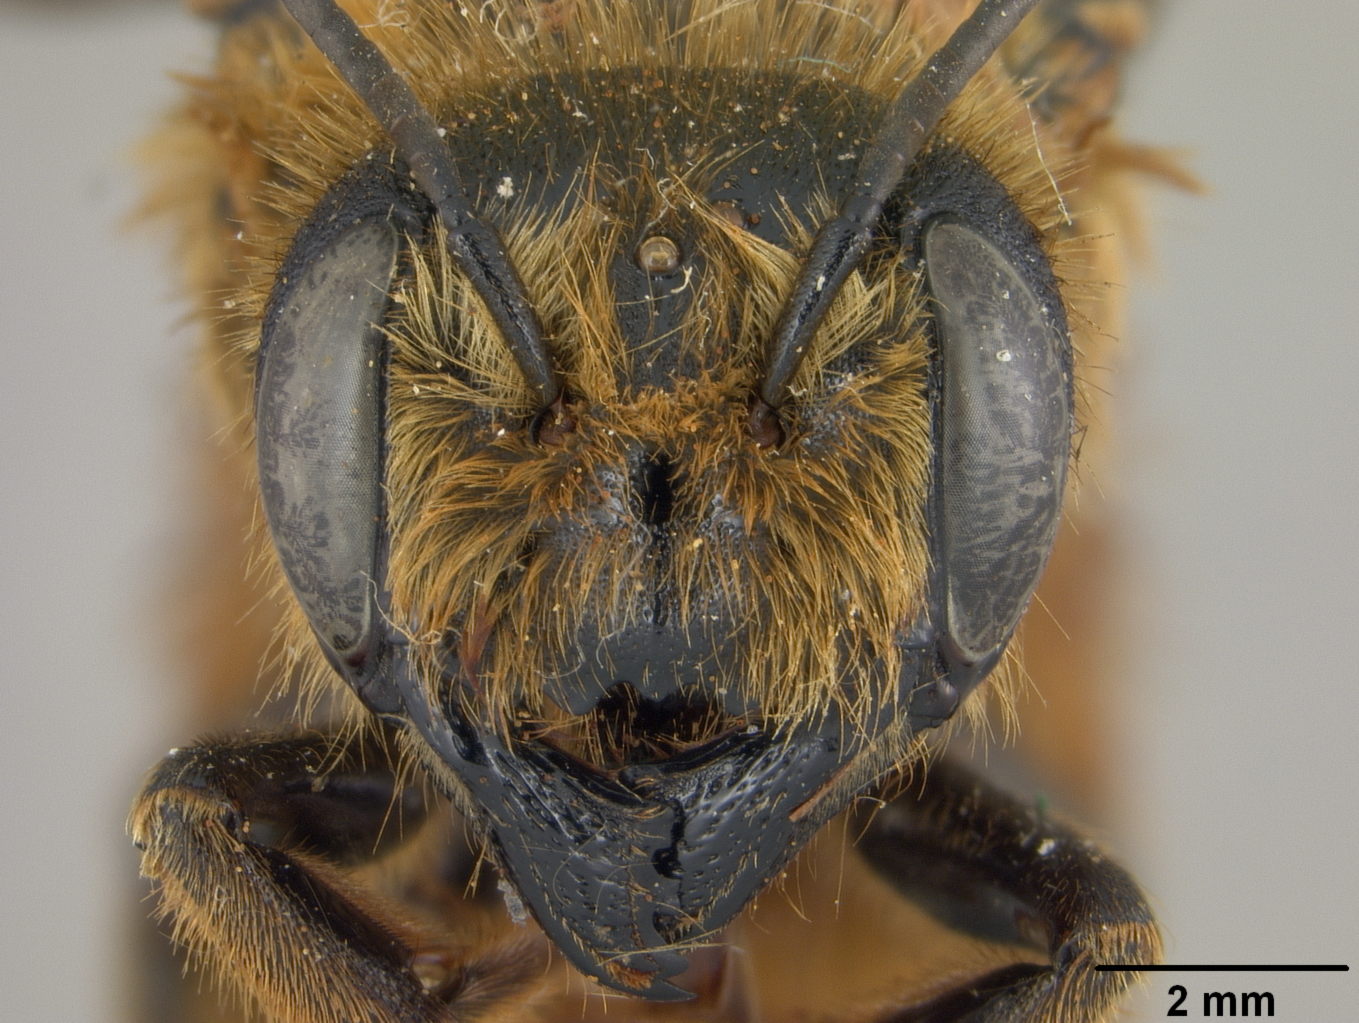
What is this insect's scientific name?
Megachile cockerelli
